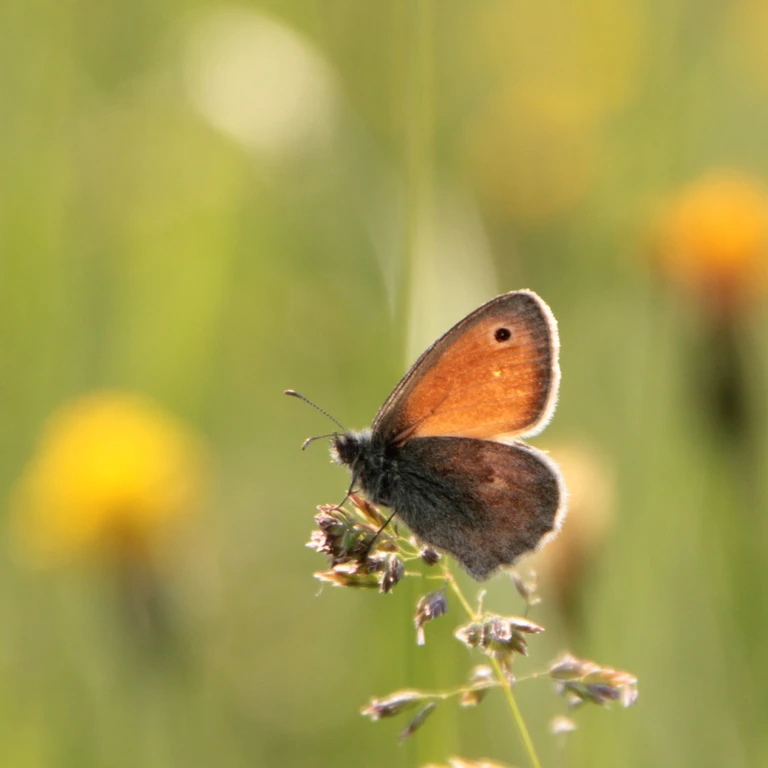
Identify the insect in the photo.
Coenonympha pamphilus
